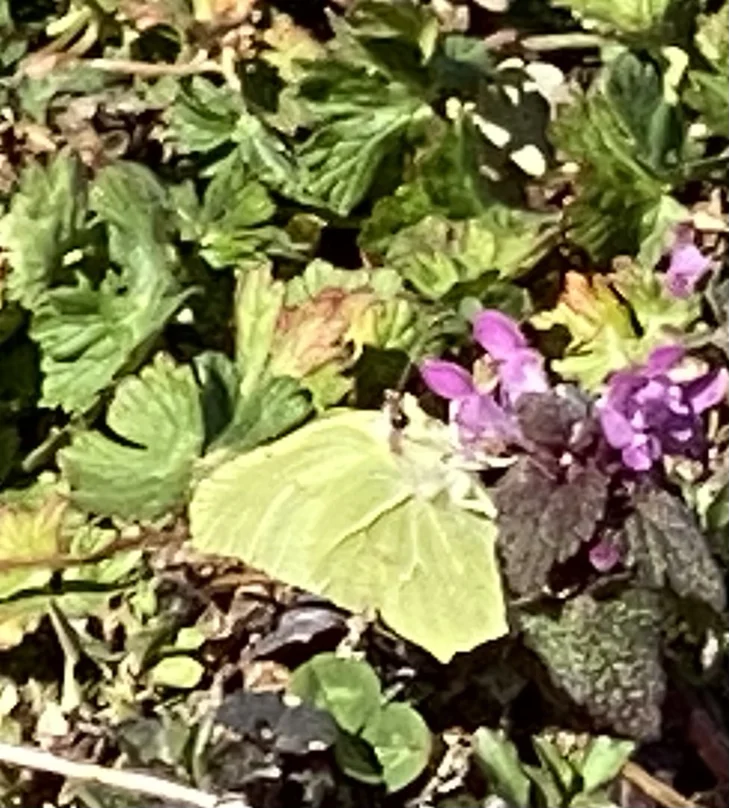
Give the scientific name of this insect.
Gonepteryx rhamni
